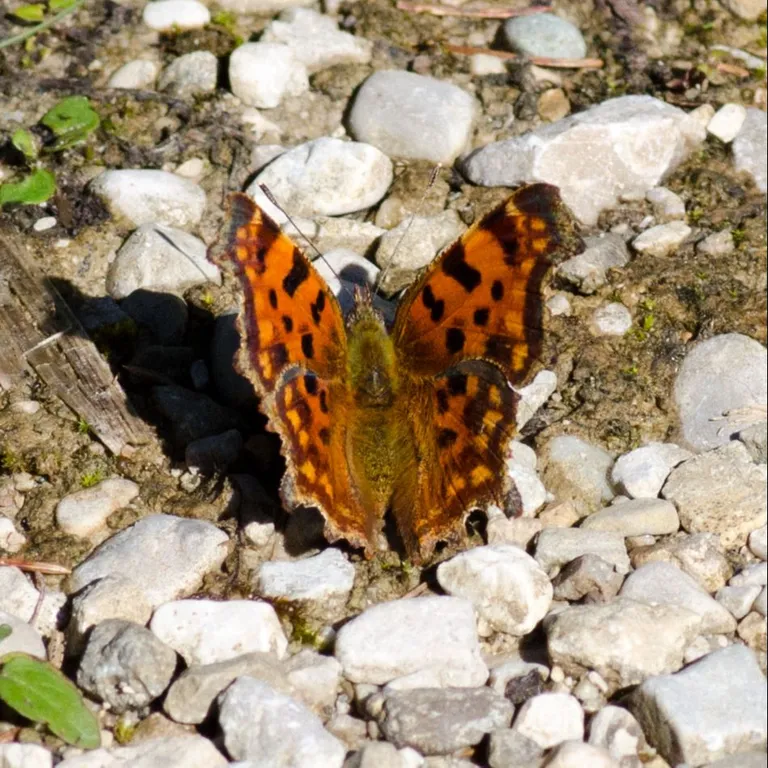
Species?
Polygonia c-album
